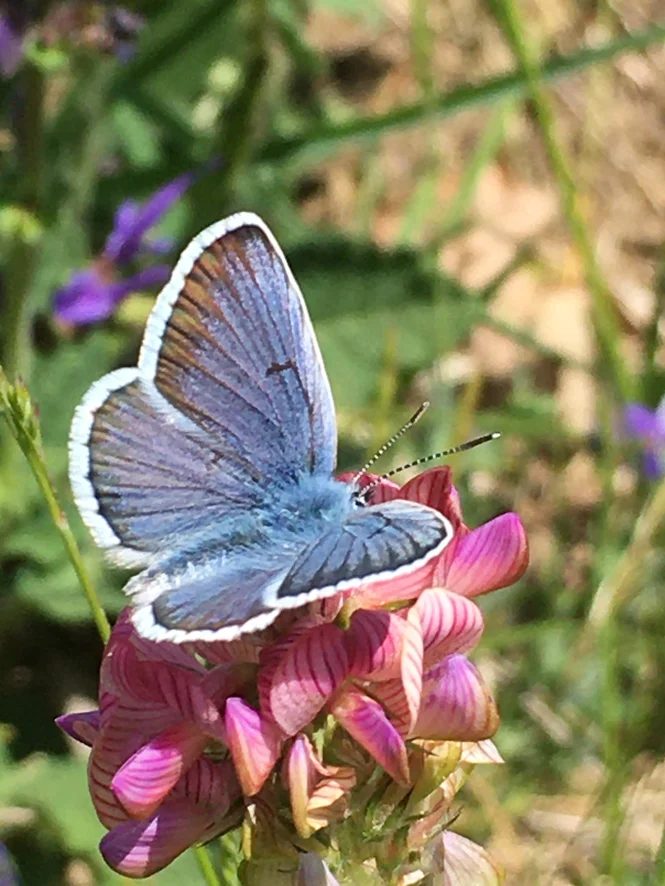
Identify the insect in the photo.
Plebejus argus
